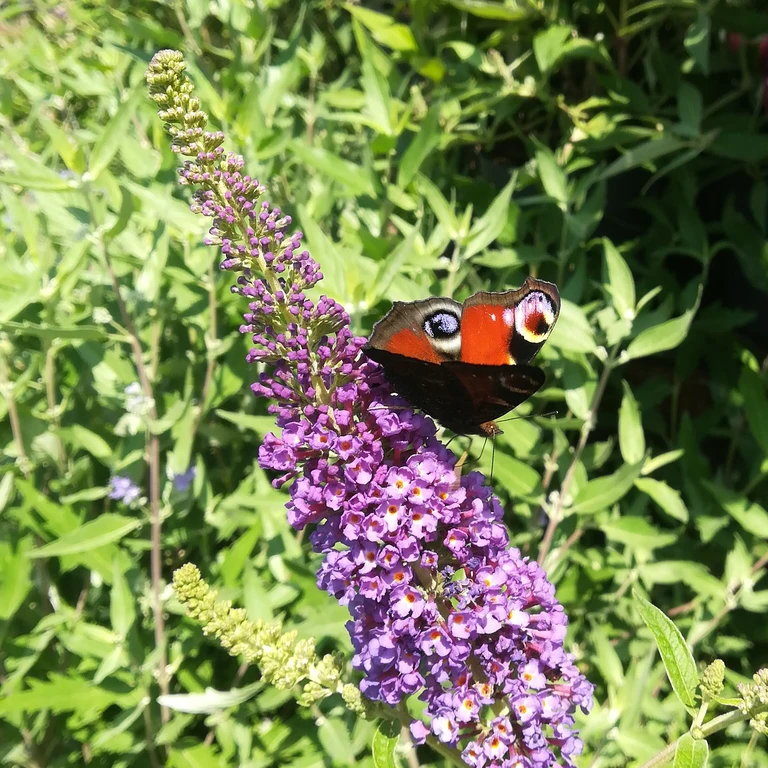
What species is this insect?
Aglais io
